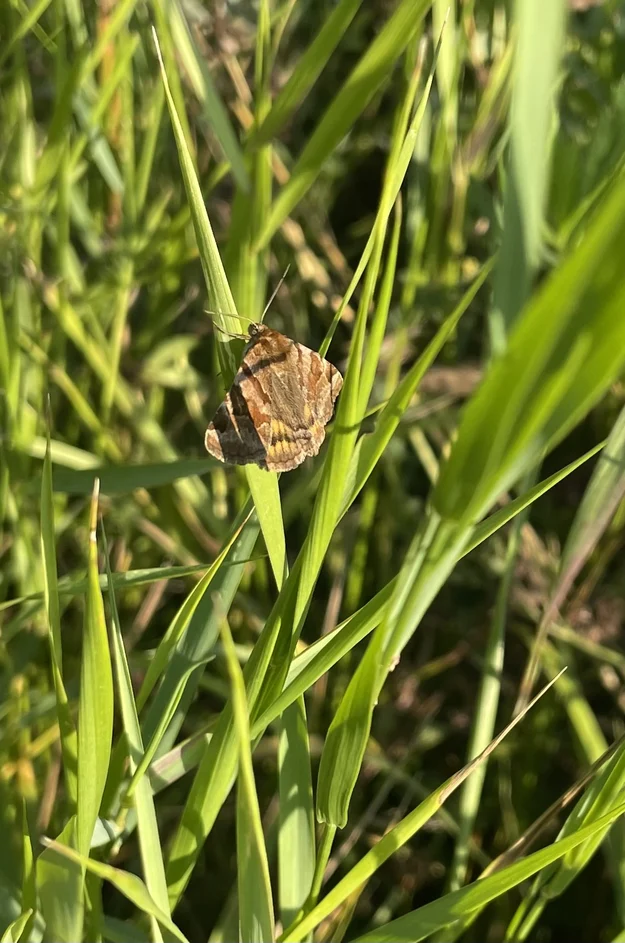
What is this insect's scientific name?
Euclidia glyphica
